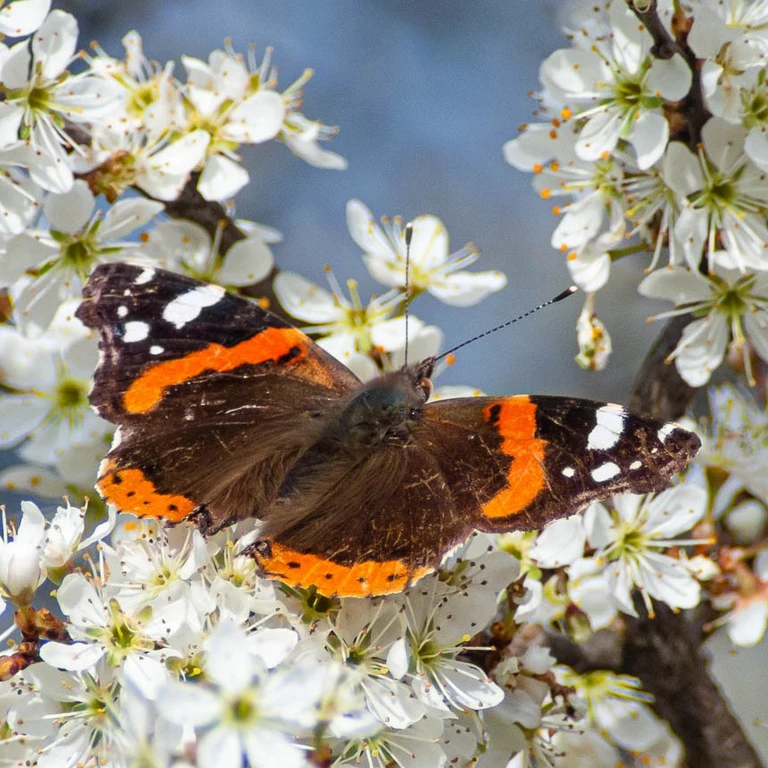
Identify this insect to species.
Vanessa atalanta
